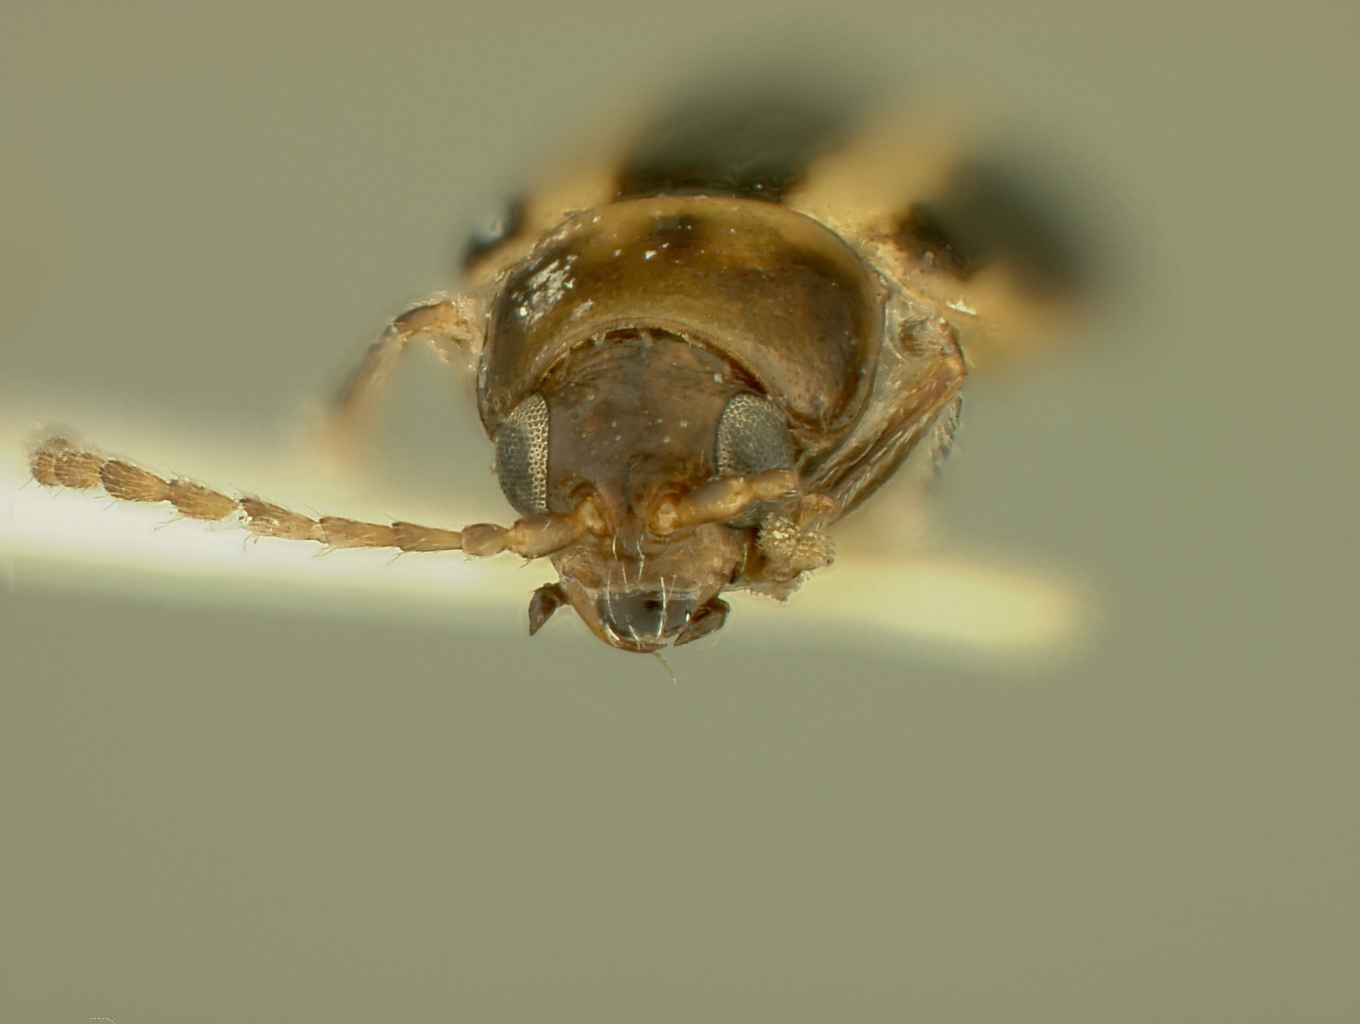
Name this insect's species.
Systena carri
